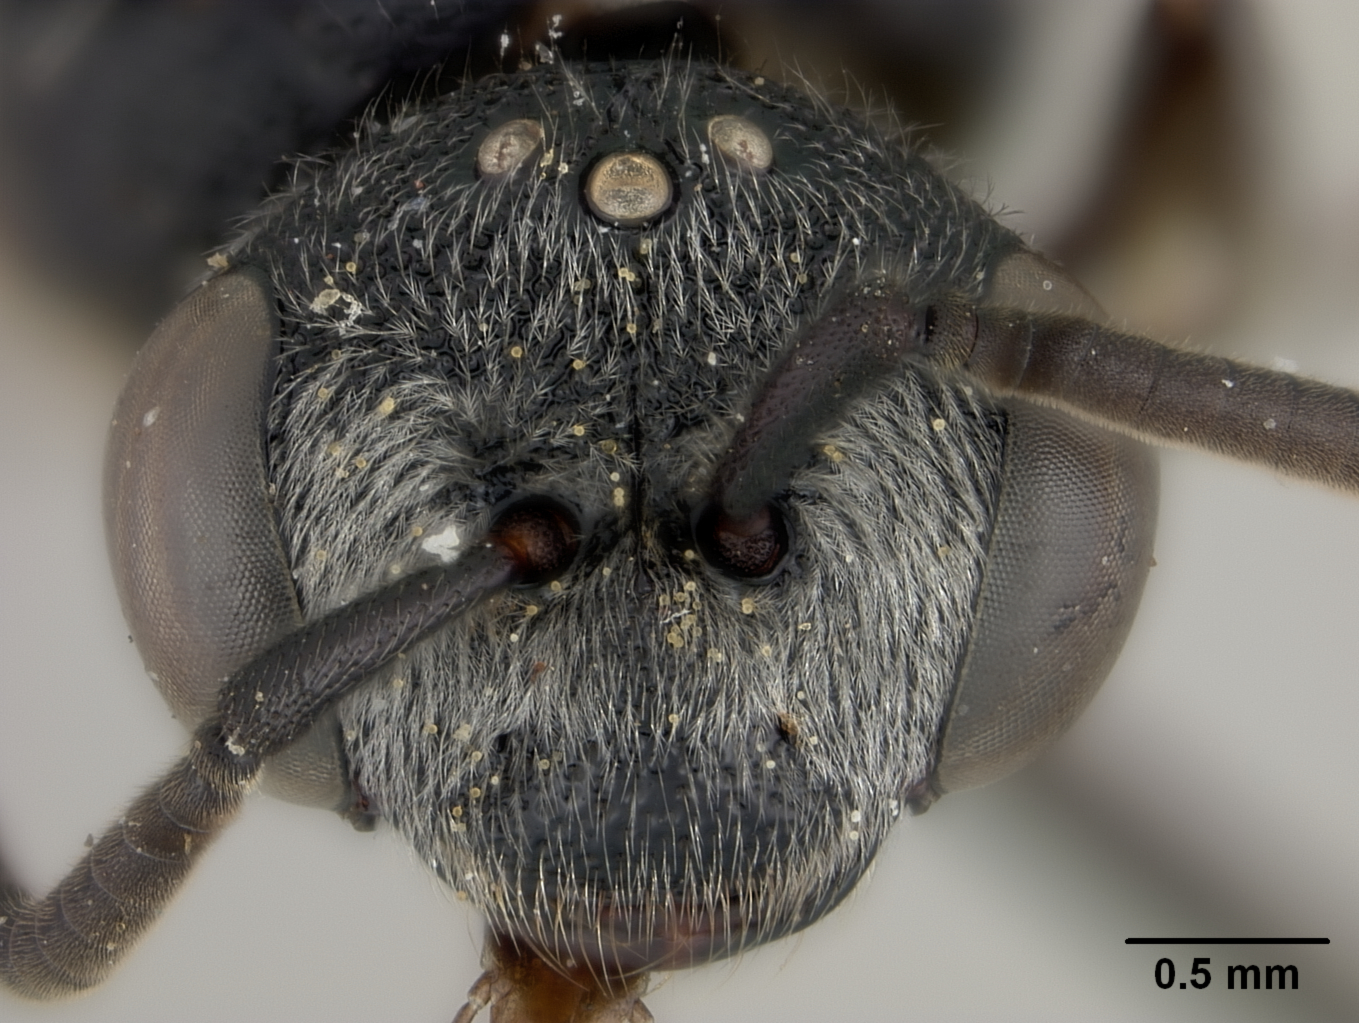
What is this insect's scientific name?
Sphecodes howardi
